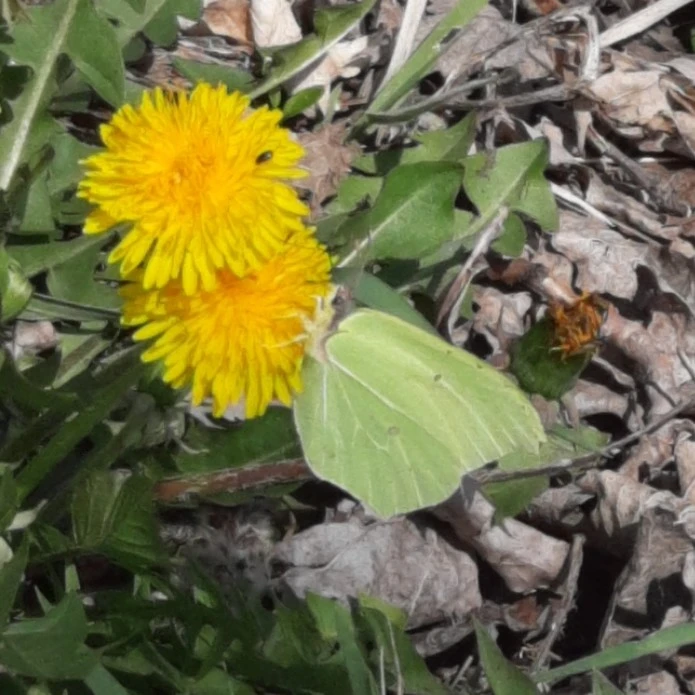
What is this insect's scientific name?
Gonepteryx rhamni
